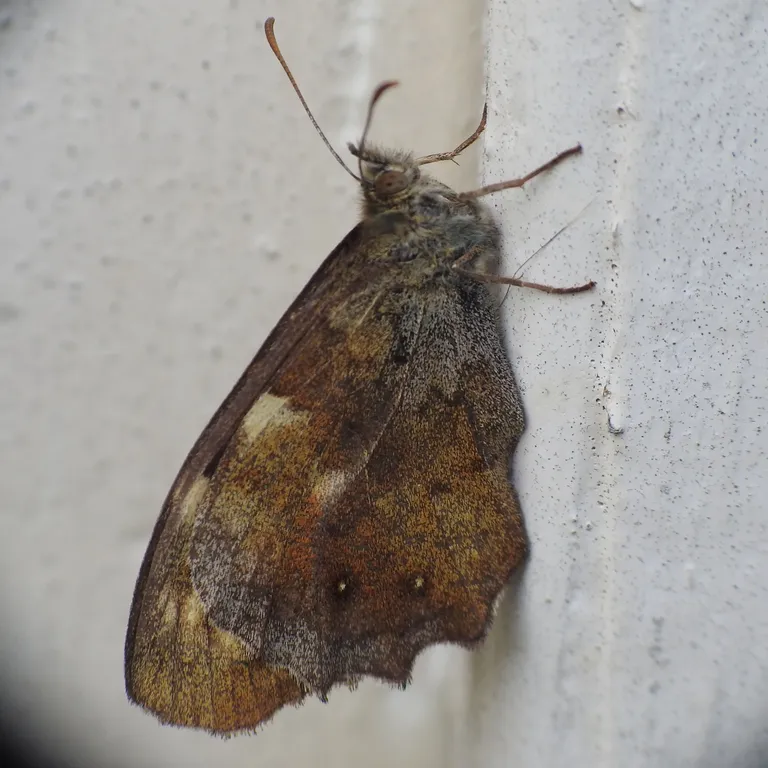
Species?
Pararge aegeria
